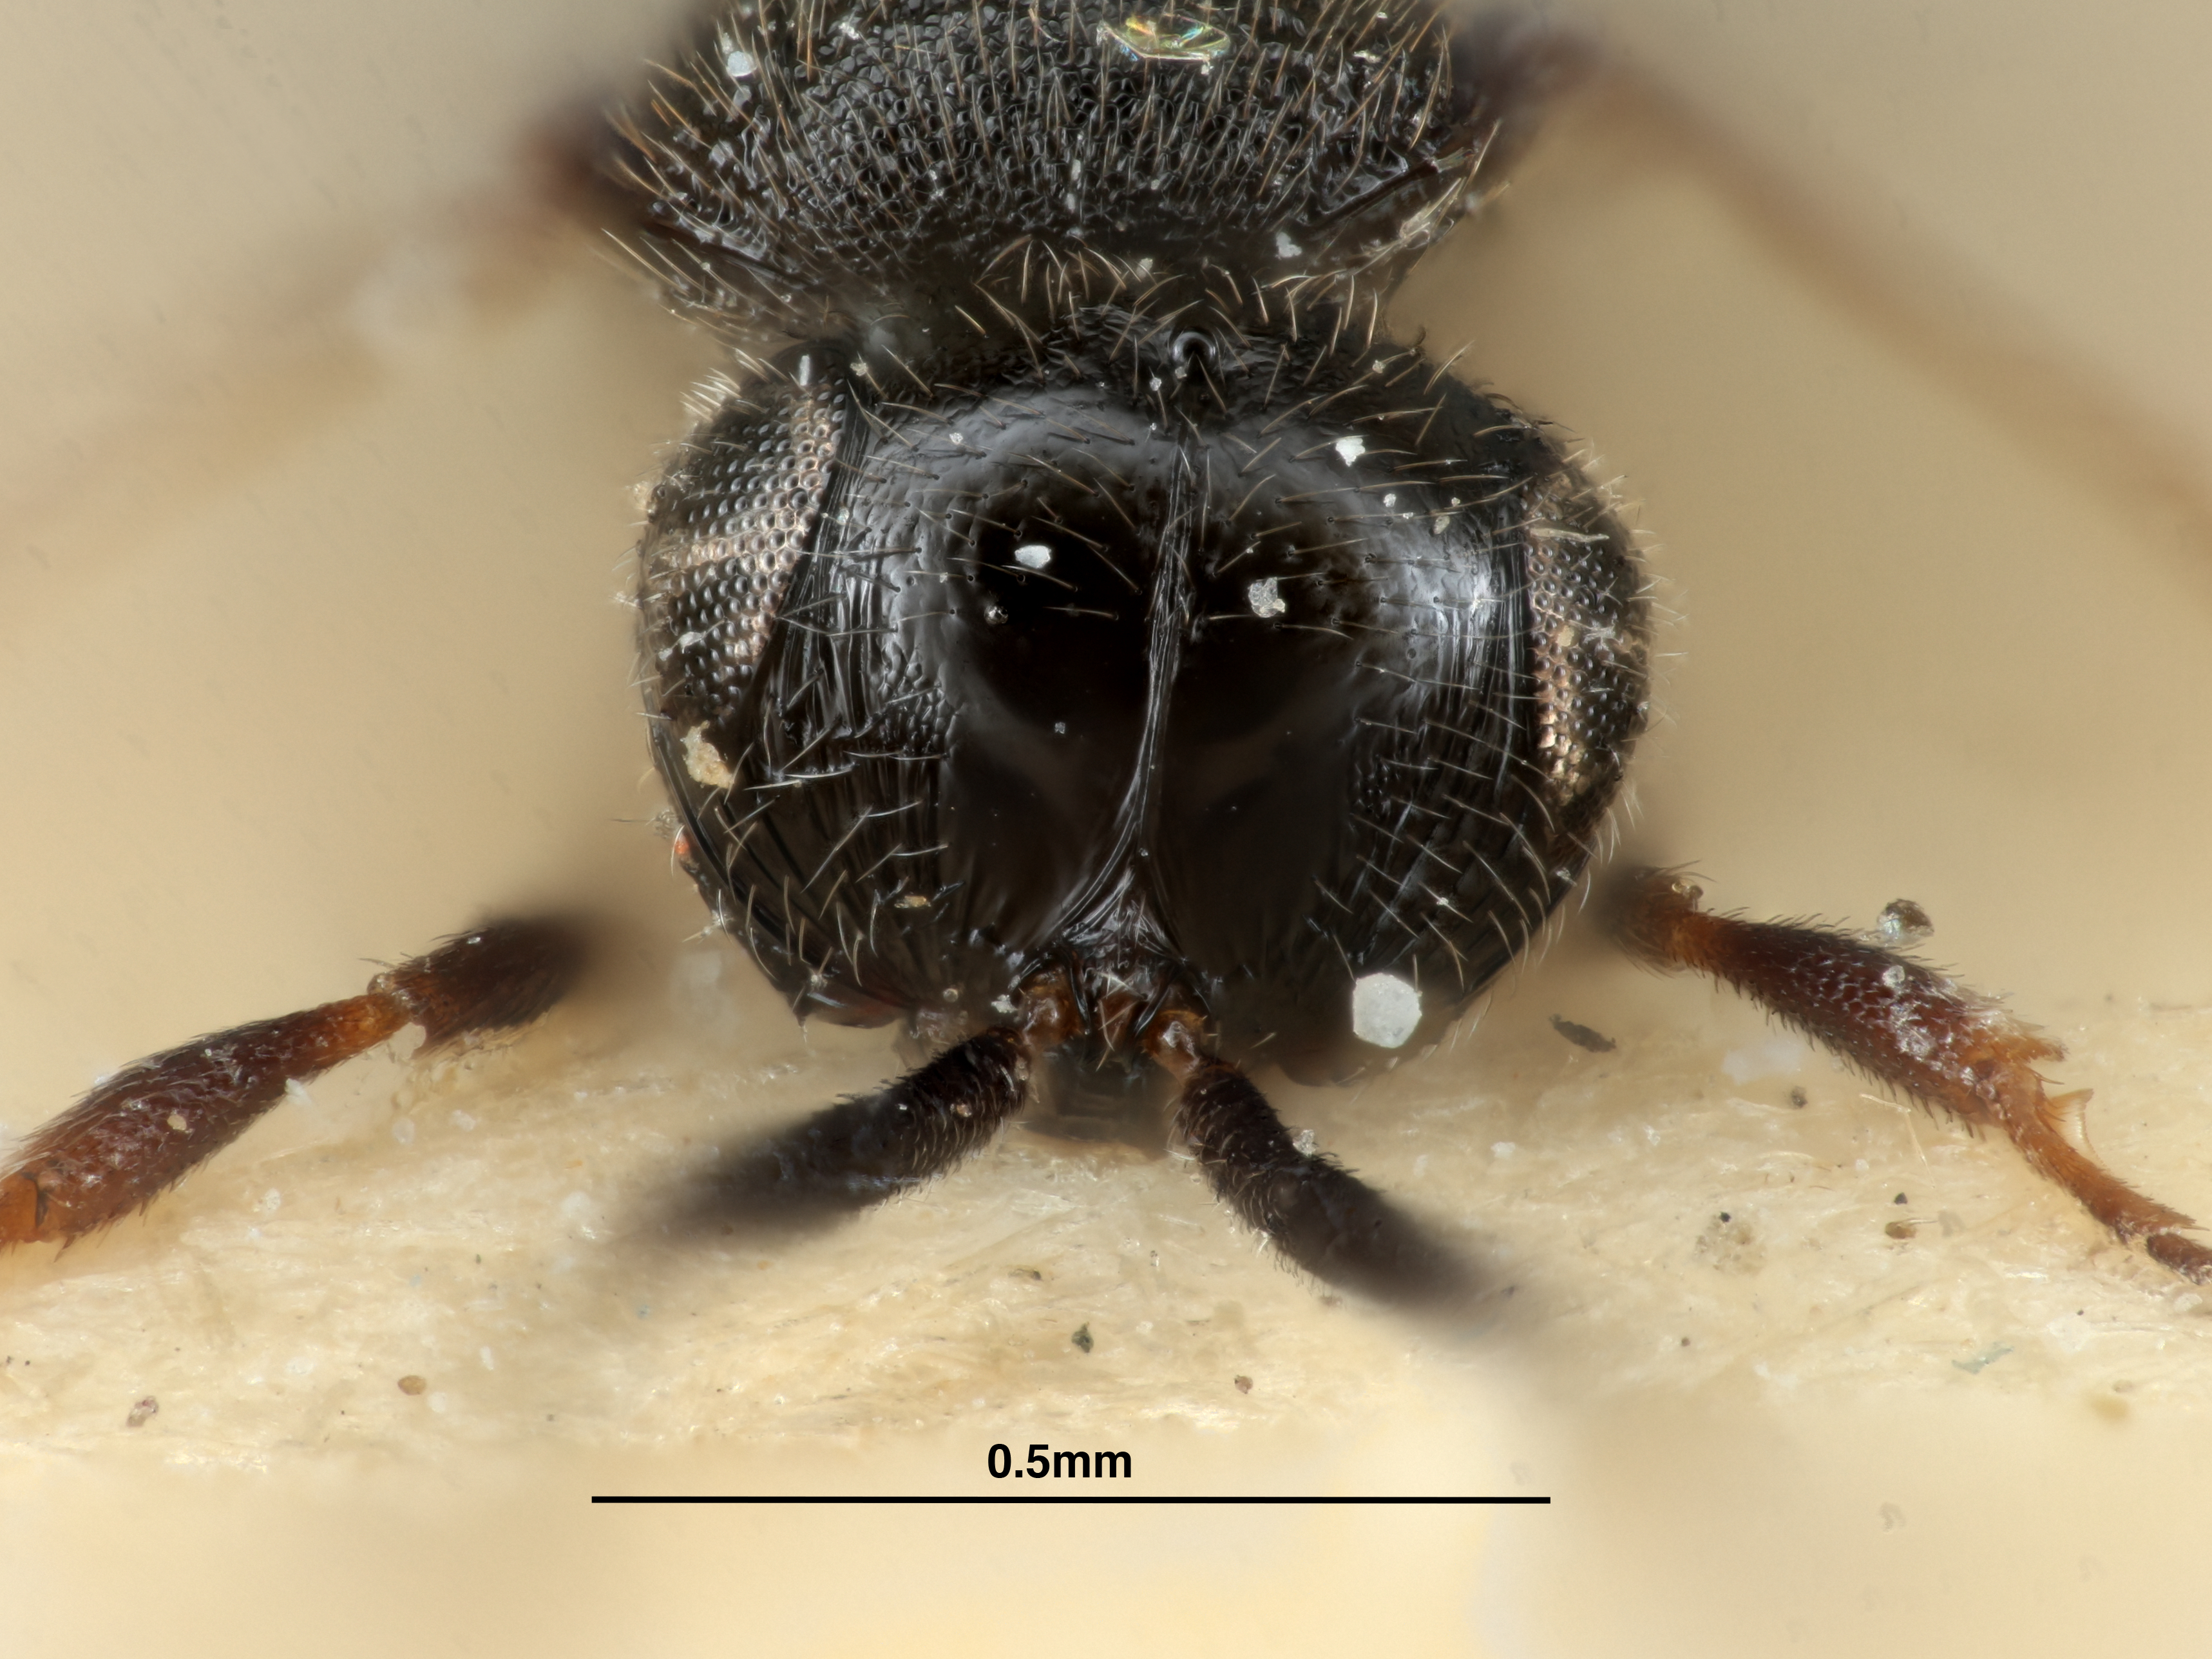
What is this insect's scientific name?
Trimorus clarus
